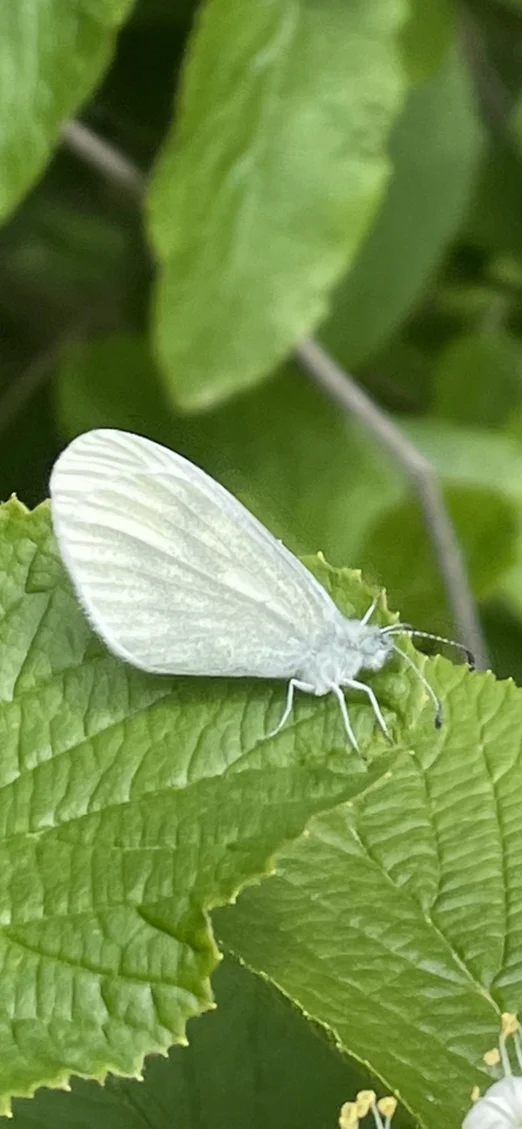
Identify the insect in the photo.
Leptidea sinapis/juvernica
